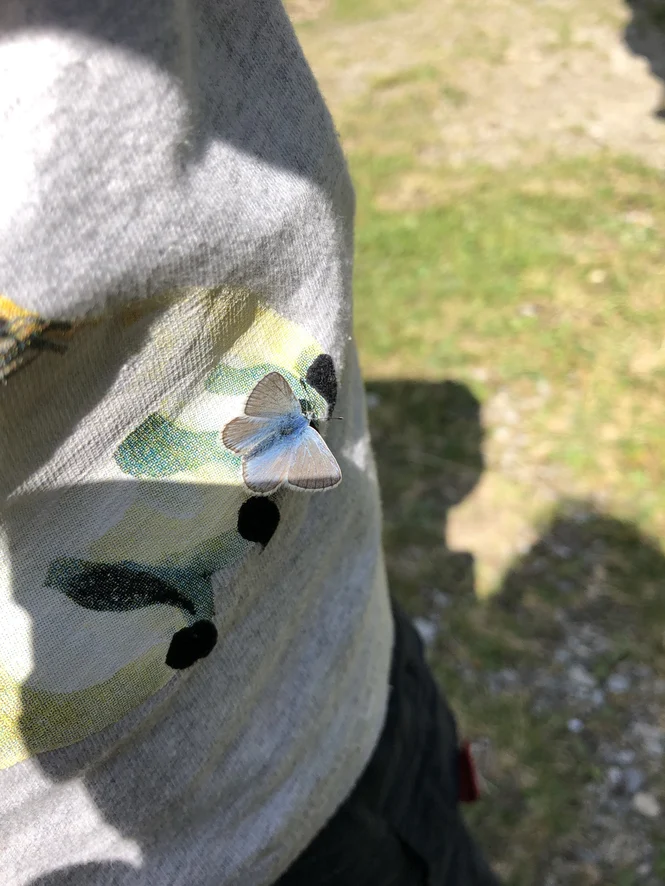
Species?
Polyommatus eros
